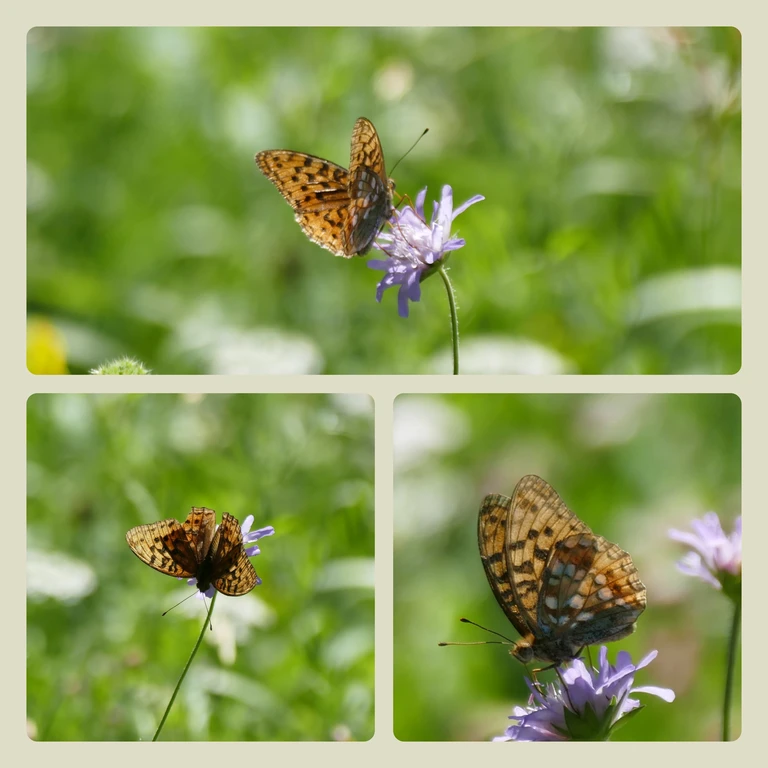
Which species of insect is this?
Fabriciana adippe
